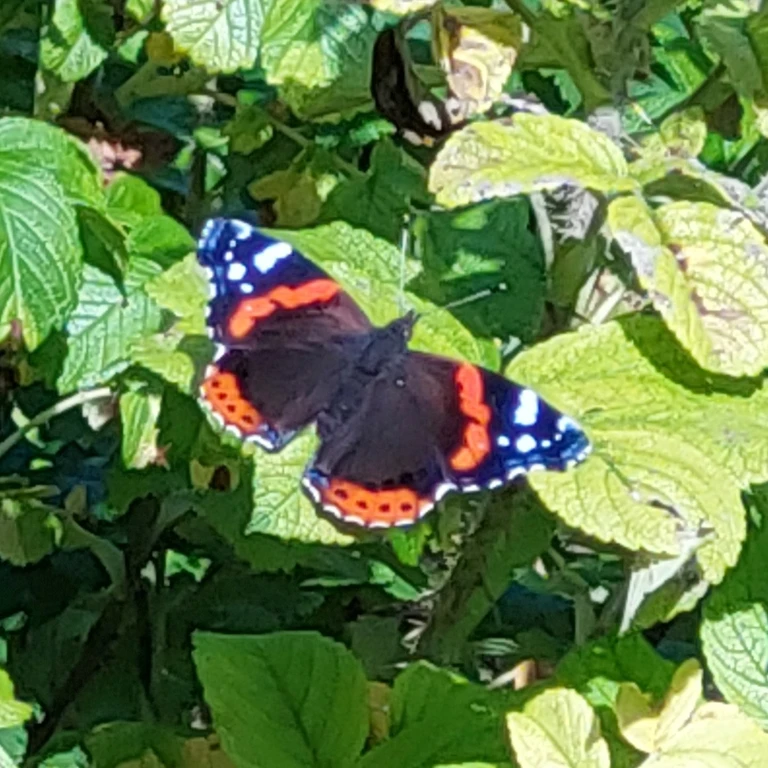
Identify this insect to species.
Vanessa atalanta
